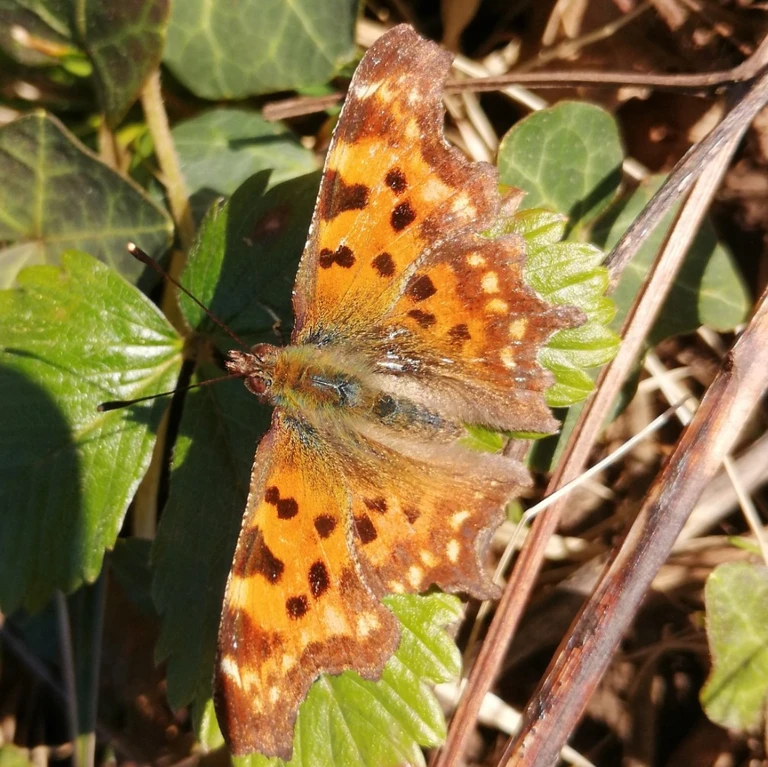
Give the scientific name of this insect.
Polygonia c-album
